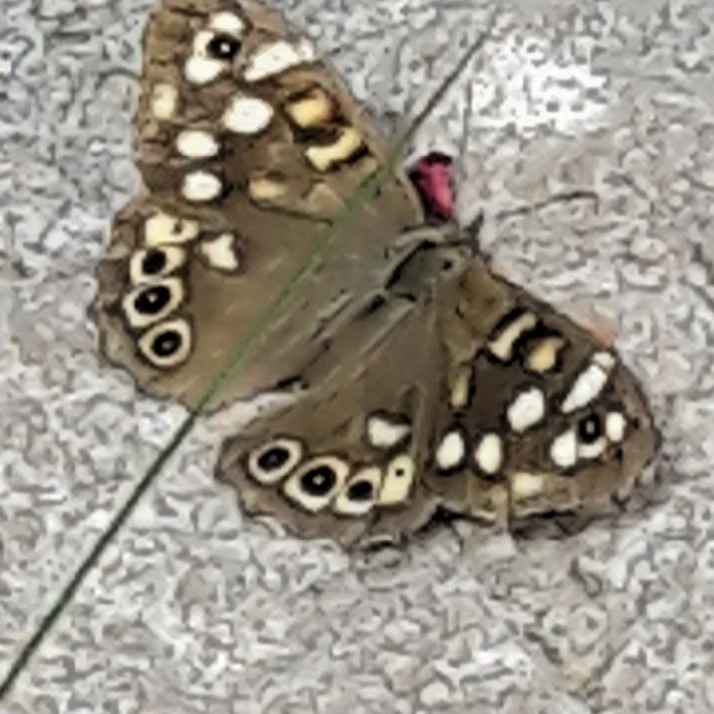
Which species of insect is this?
Pararge aegeria
